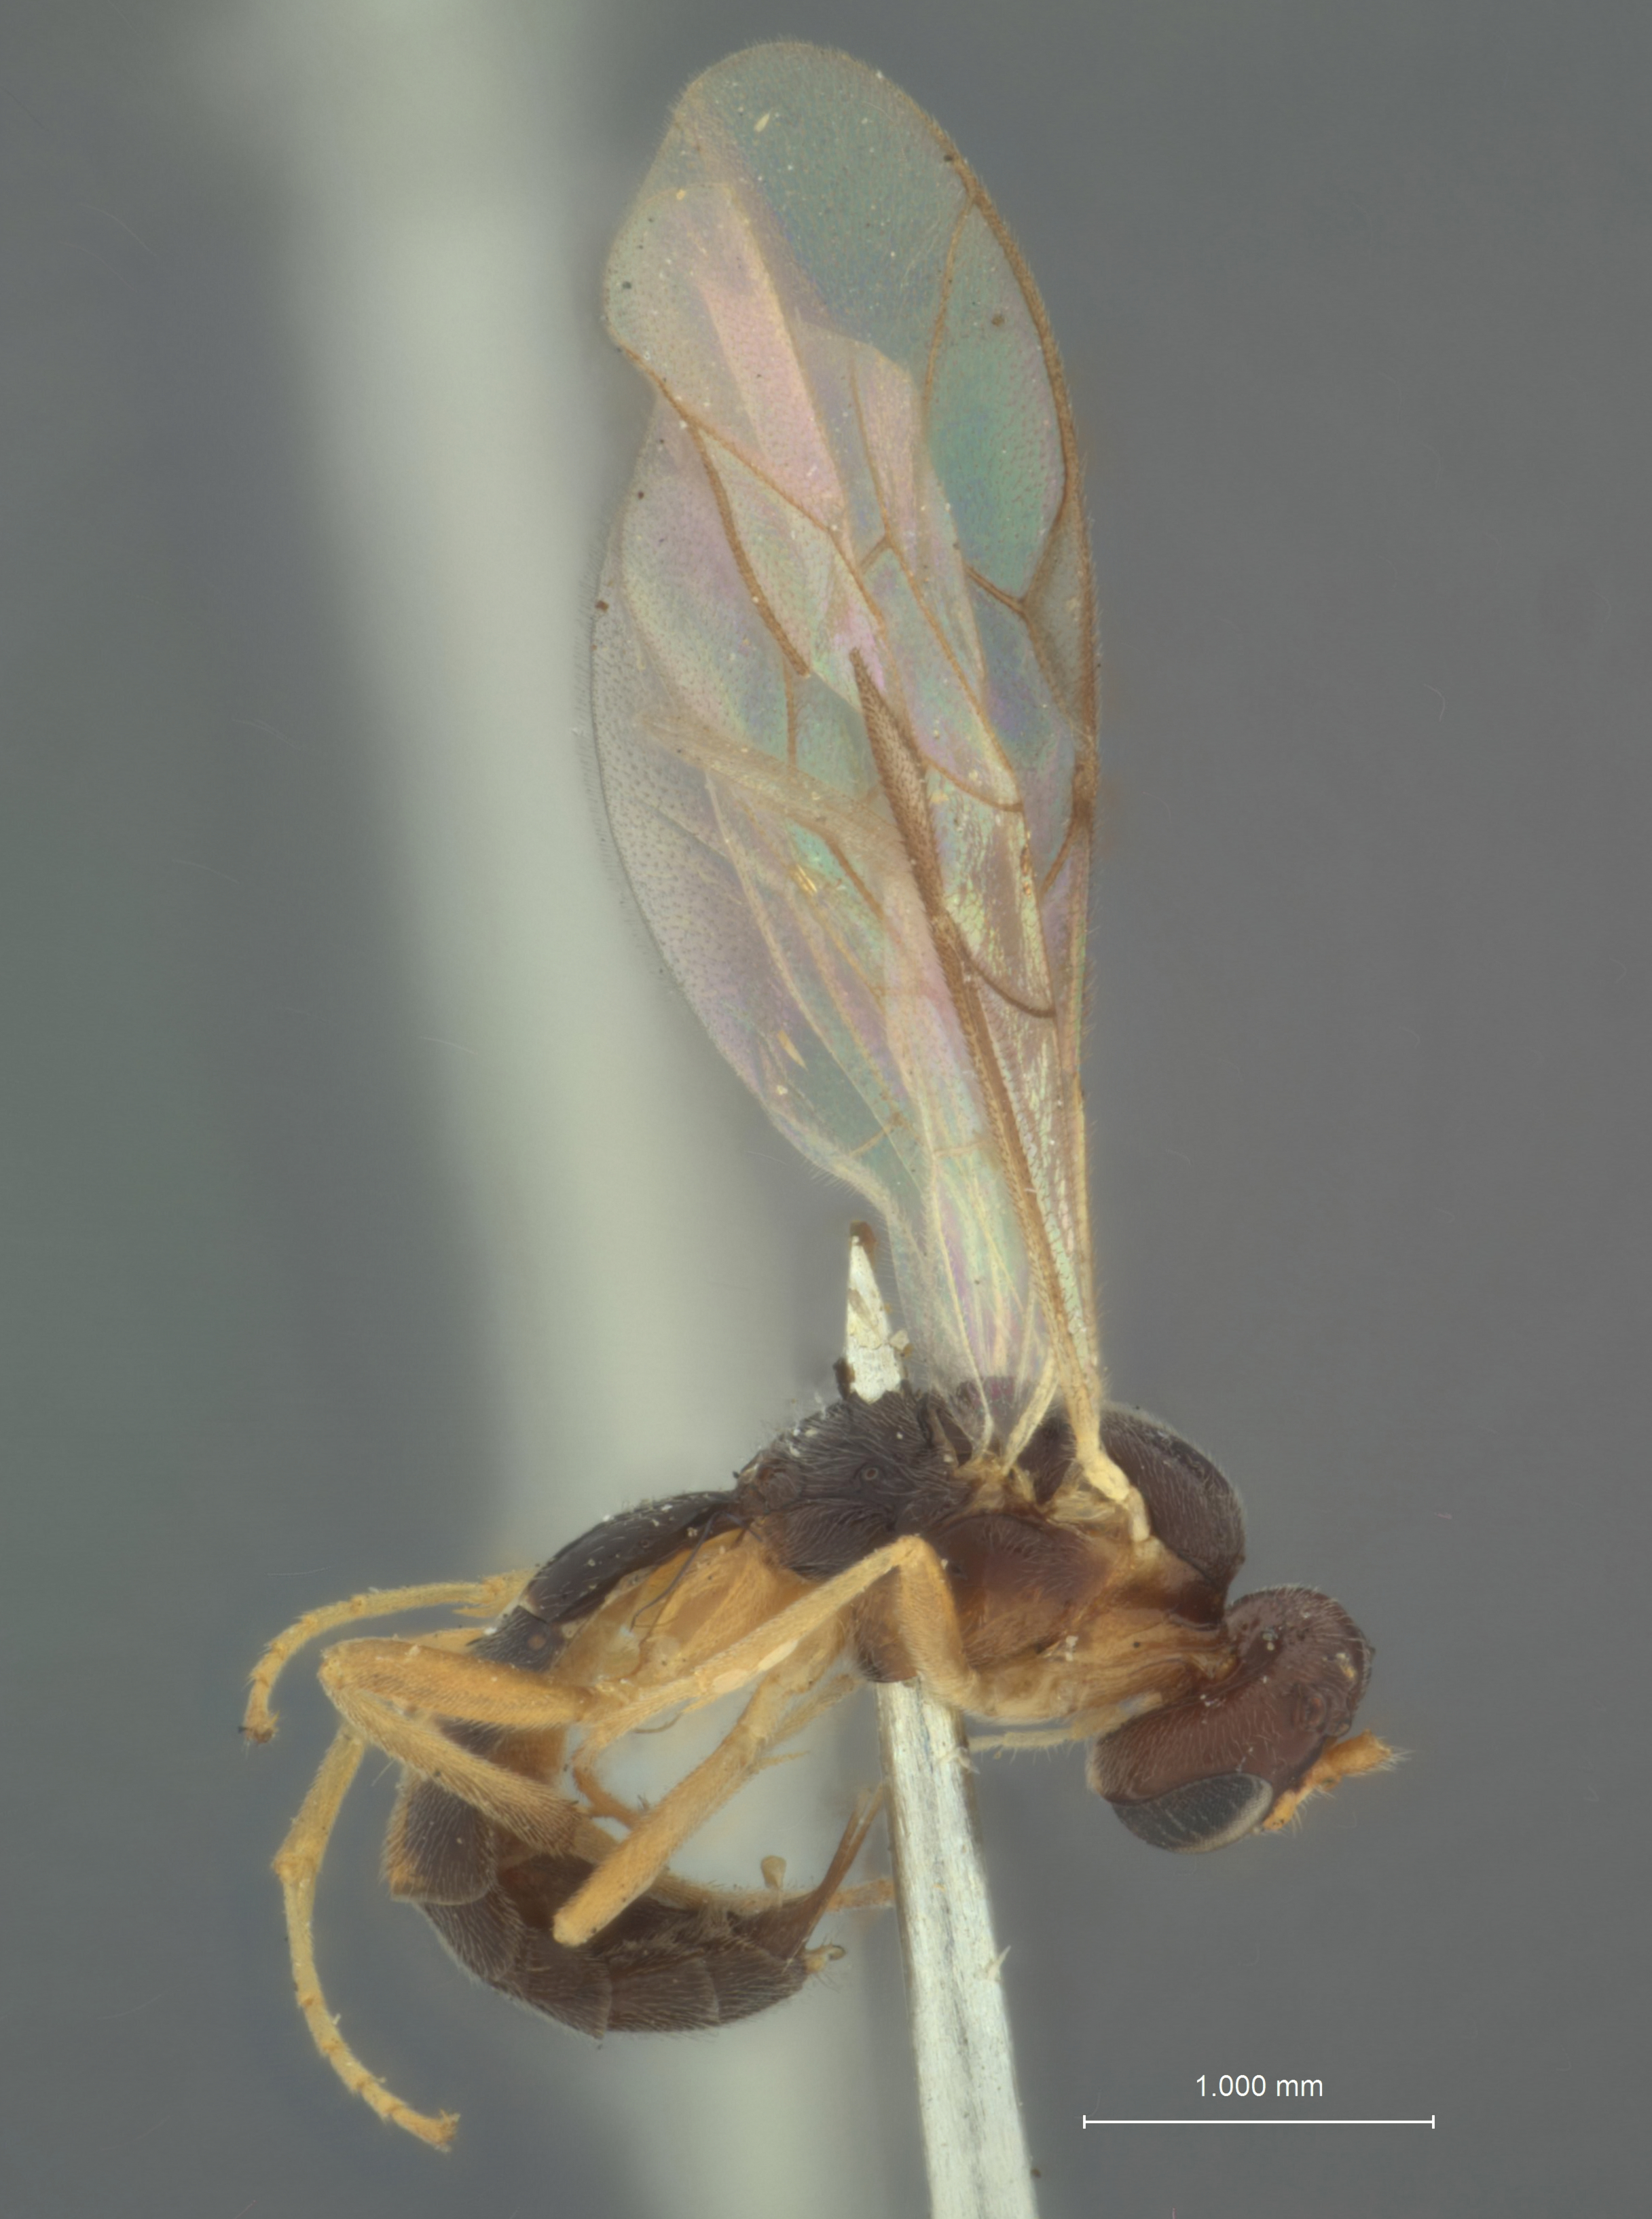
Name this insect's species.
Mesochorus orcae
